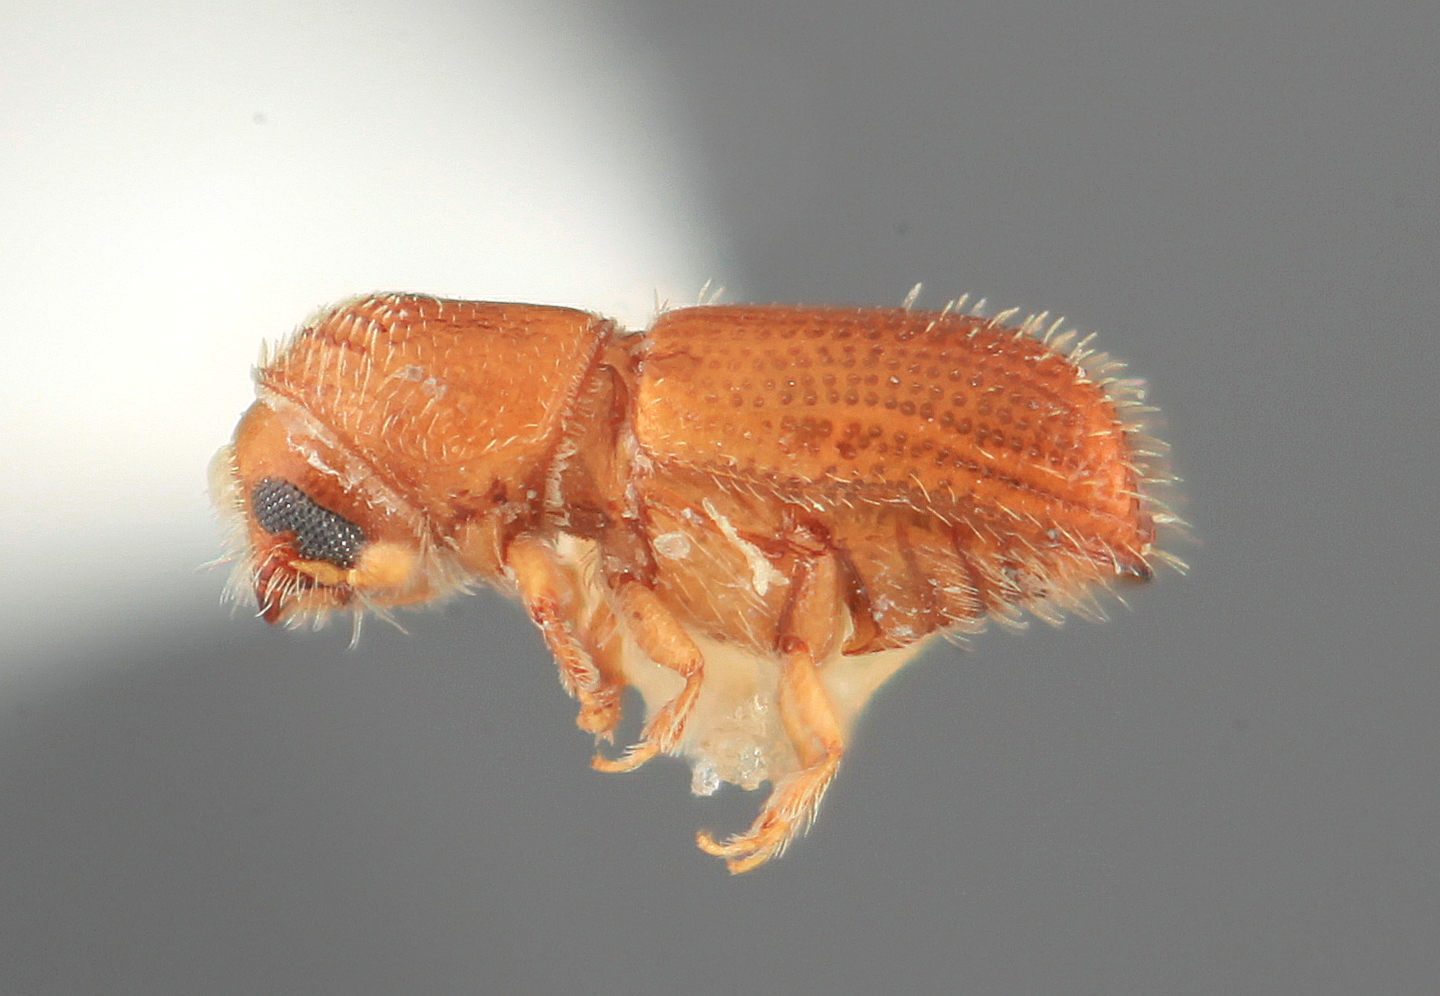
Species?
Pityophthorus anacardii
